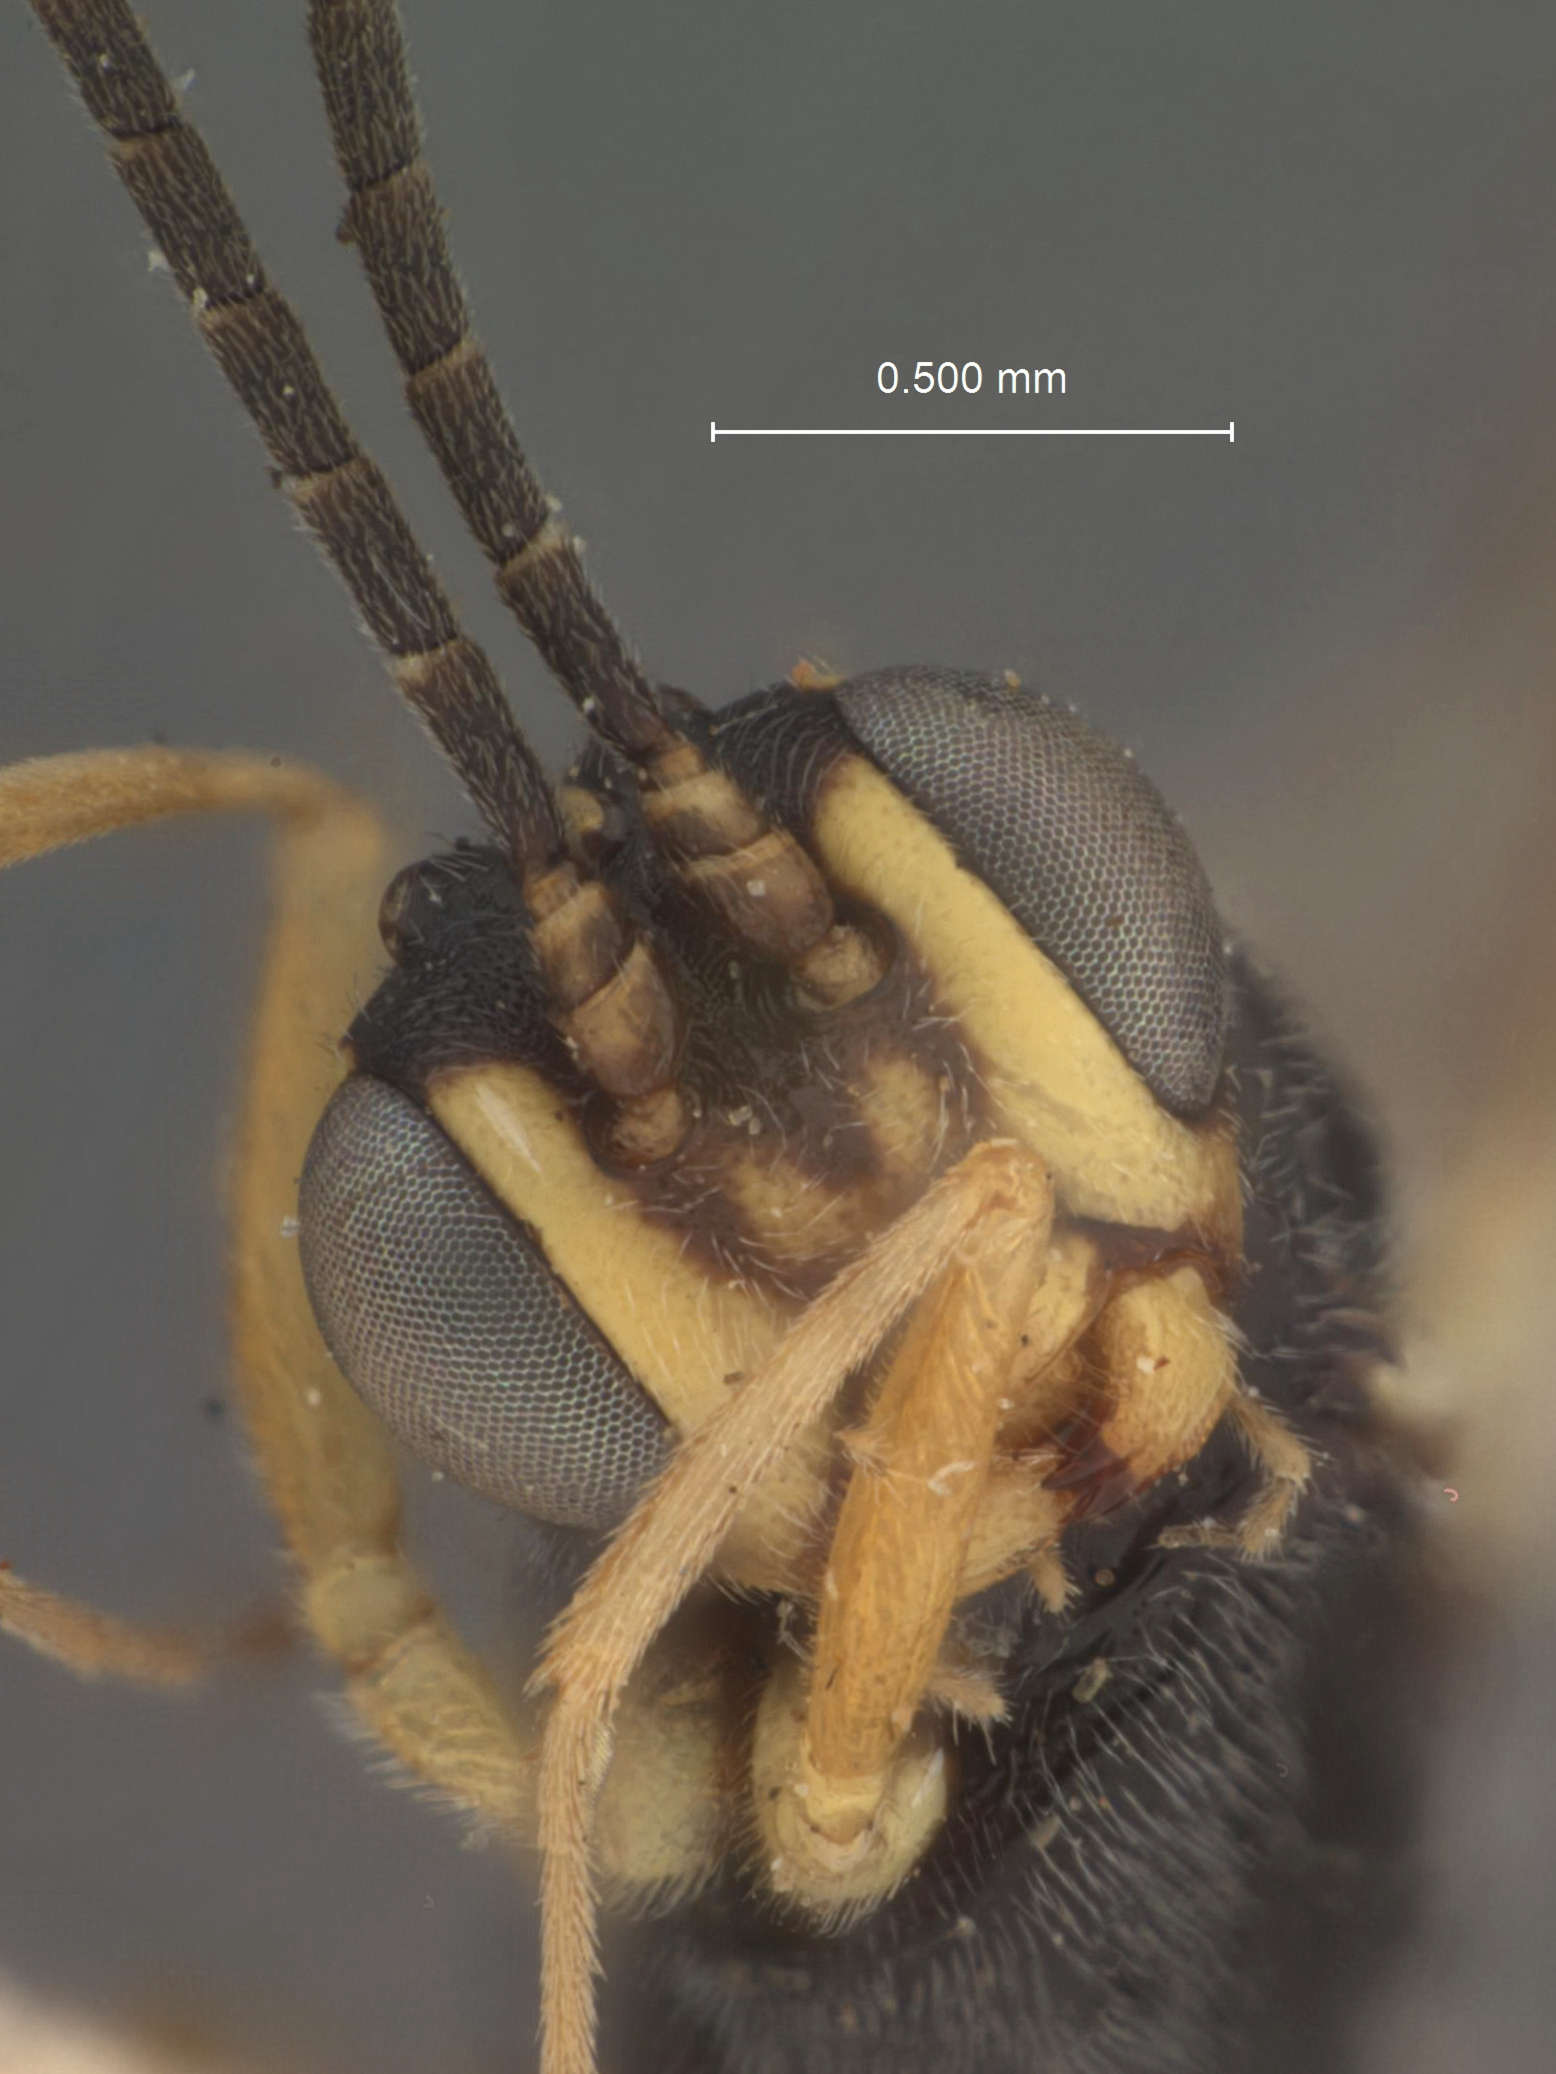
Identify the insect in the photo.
Temelucha incisa
